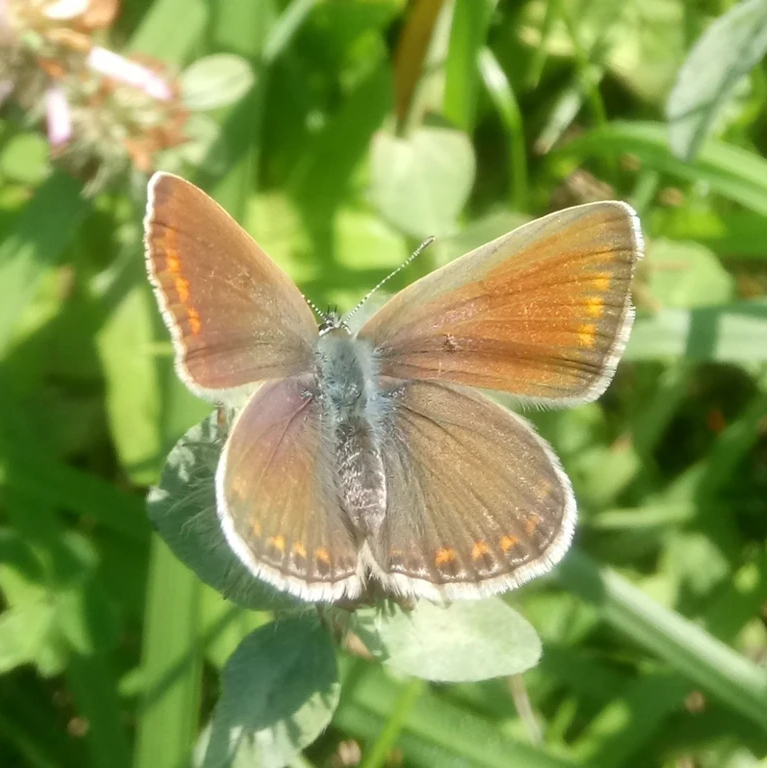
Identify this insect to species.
Polyommatus icarus
